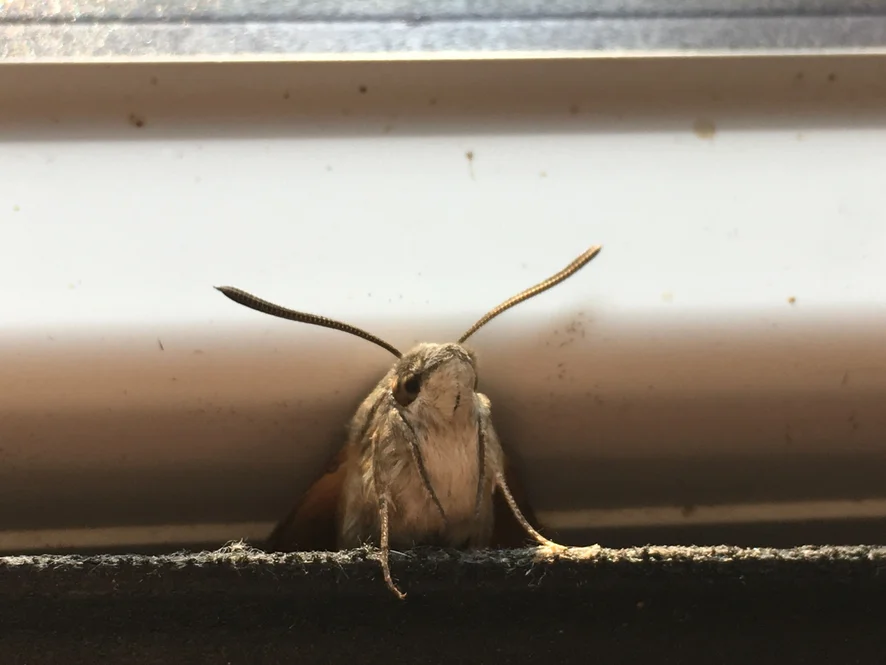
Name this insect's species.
Macroglossum stellatarum
